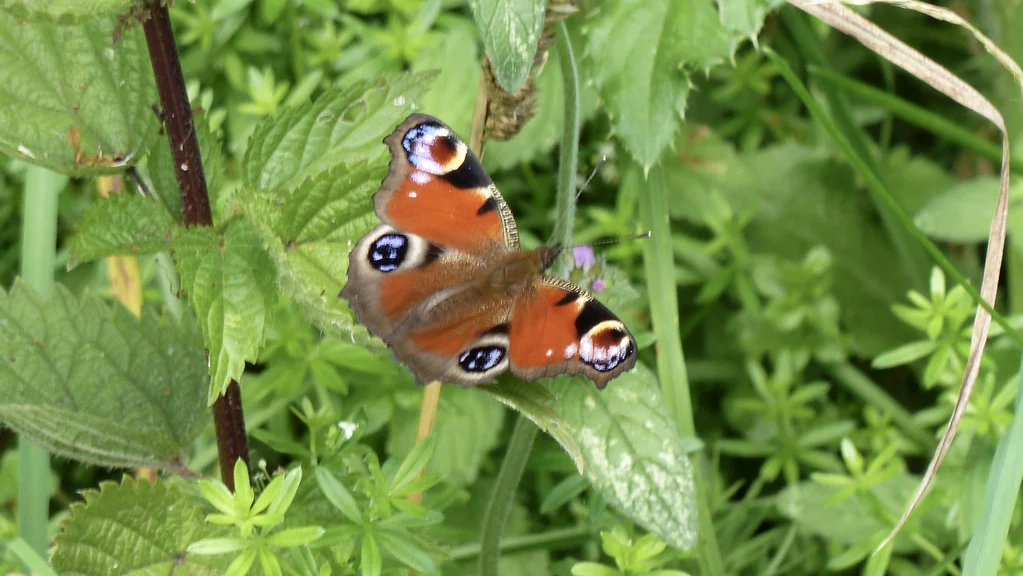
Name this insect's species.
Aglais io
